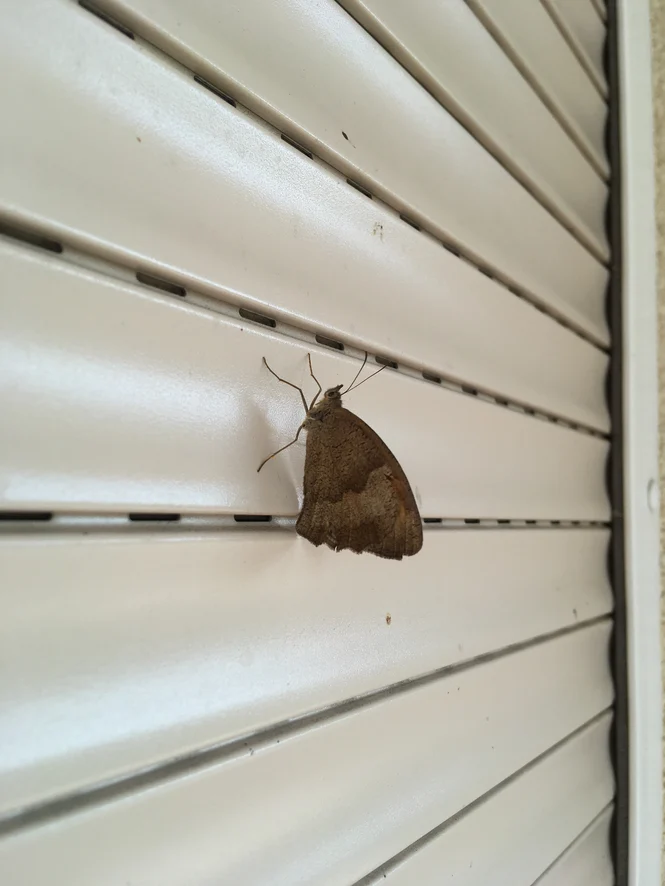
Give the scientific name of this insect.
Maniola jurtina
